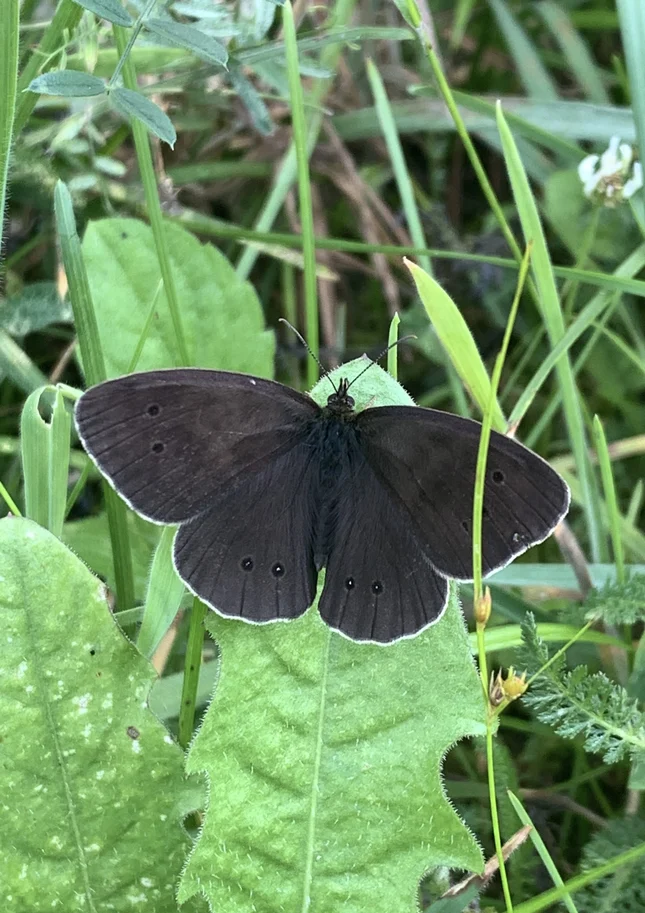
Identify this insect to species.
Aphantopus hyperantus
